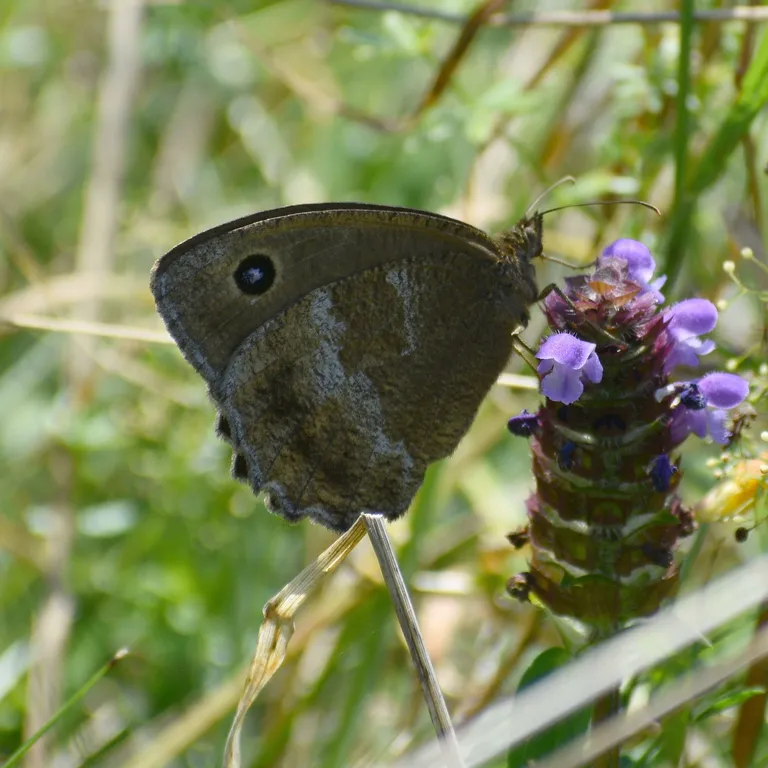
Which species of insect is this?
Minois dryas
